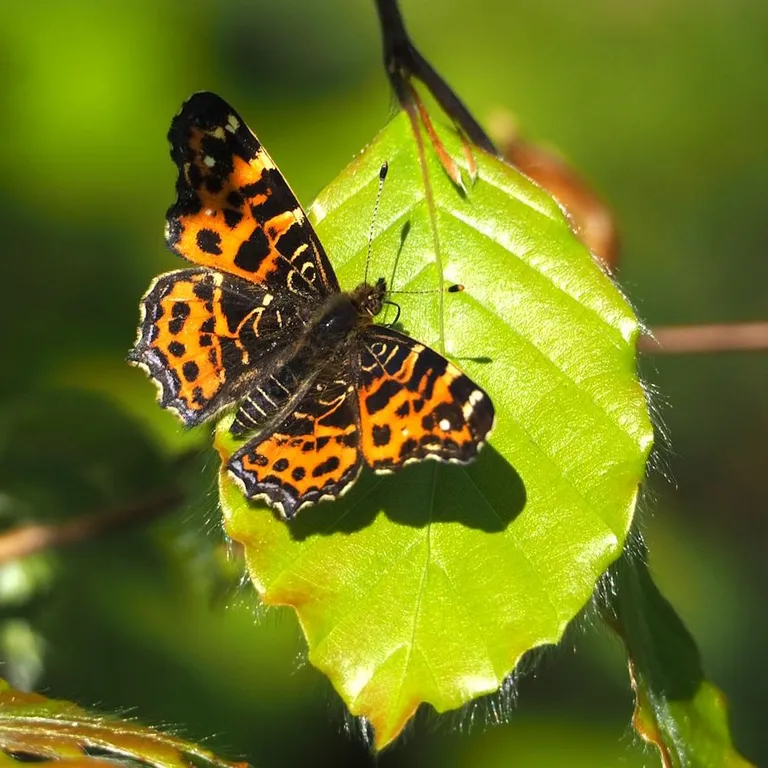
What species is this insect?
Araschnia levana
